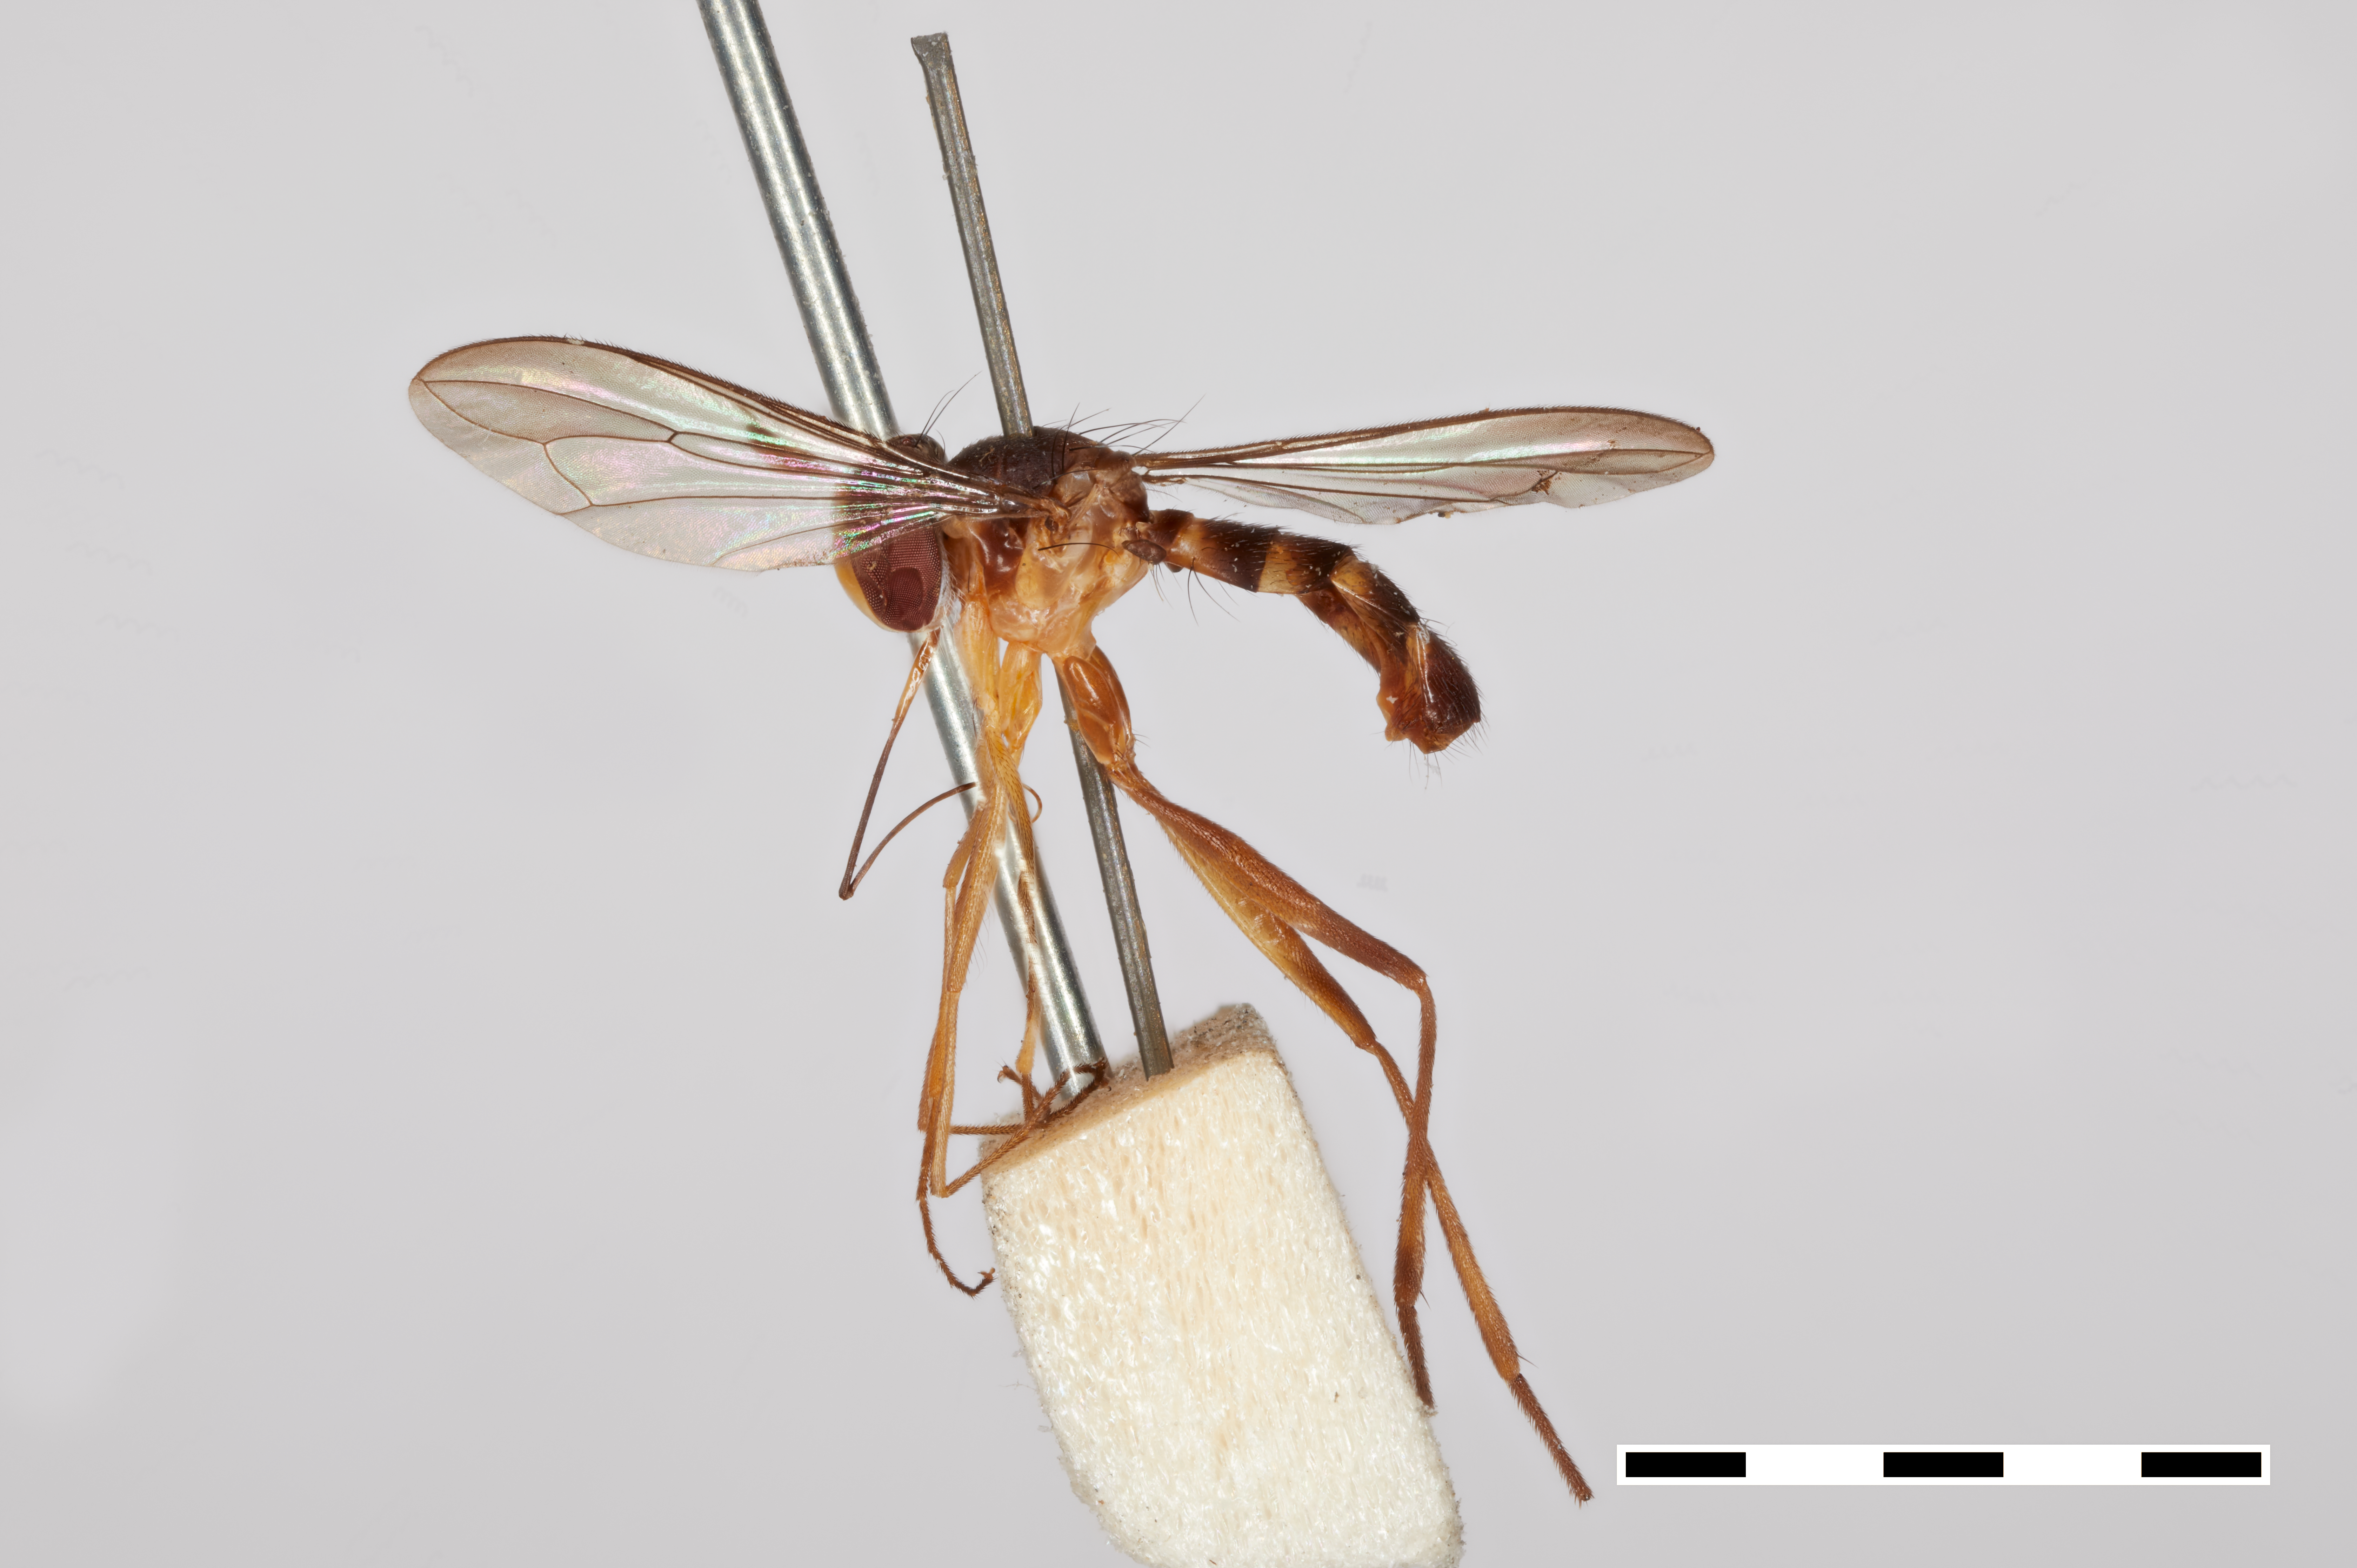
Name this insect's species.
Stylogaster apicalis
